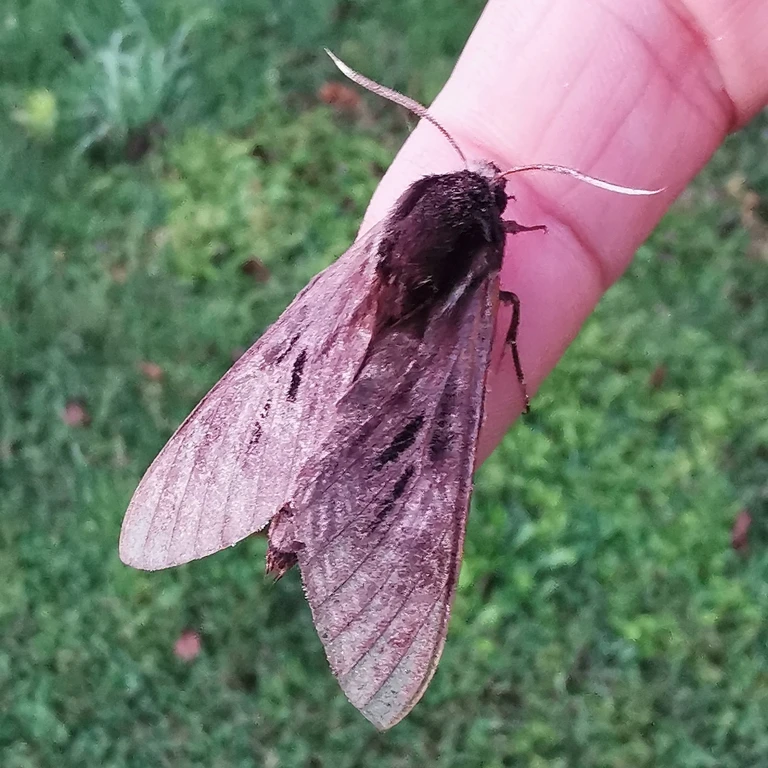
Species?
Sphinx pinastri
